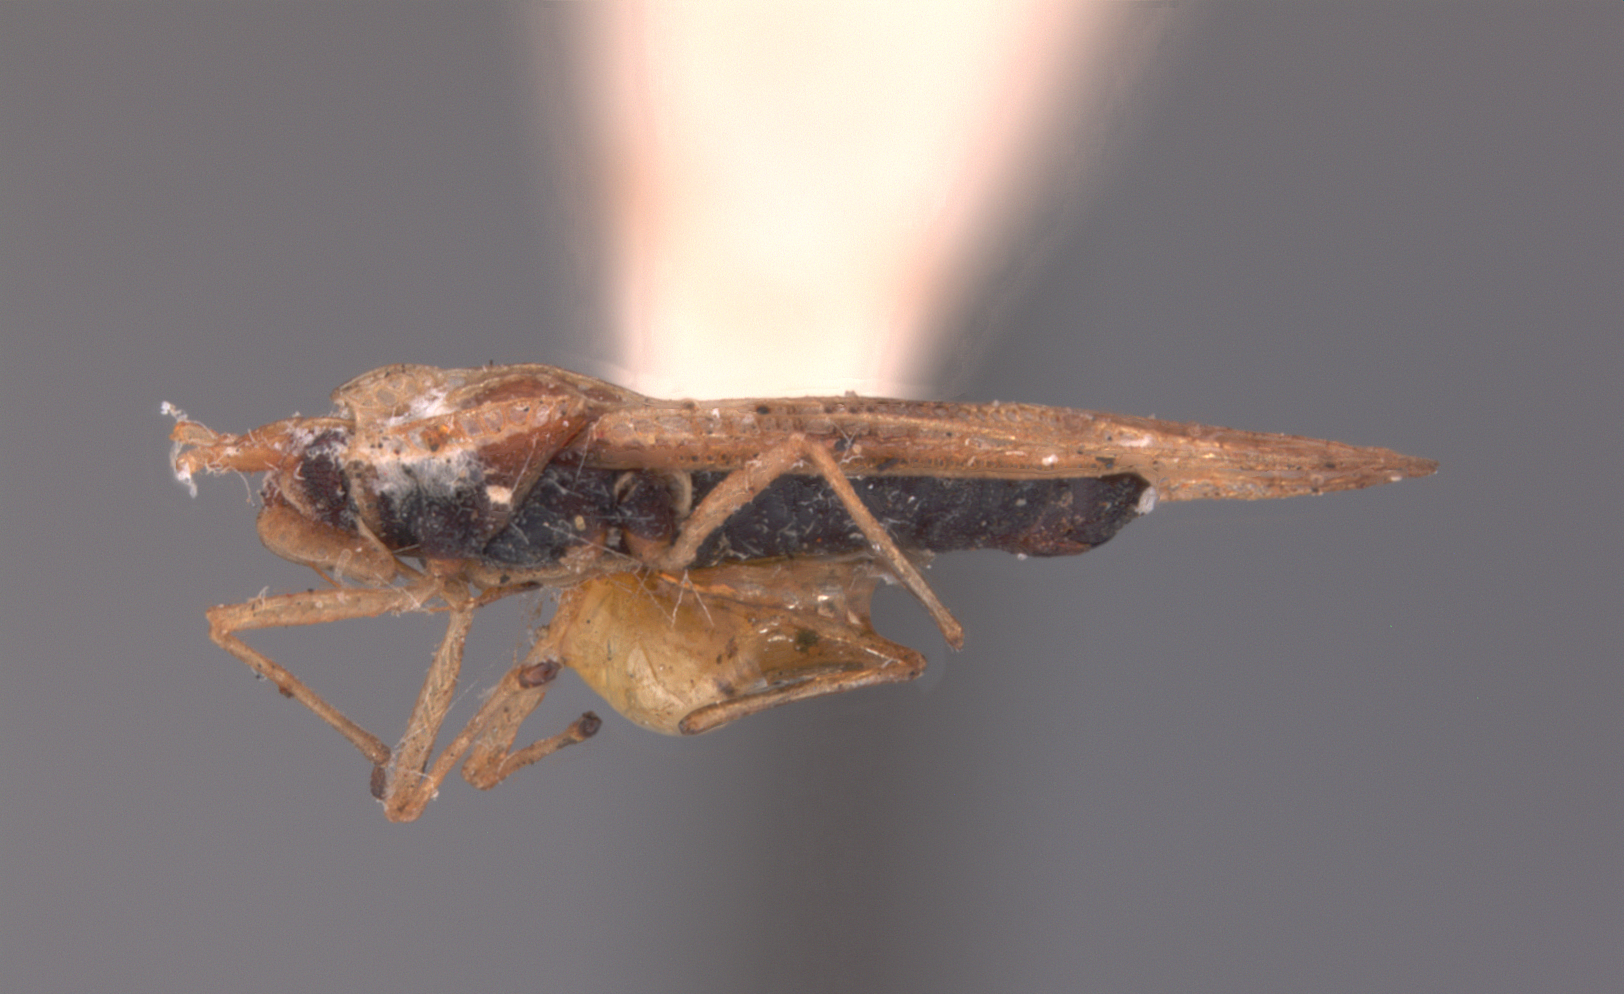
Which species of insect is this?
Leptopharsa distantis
